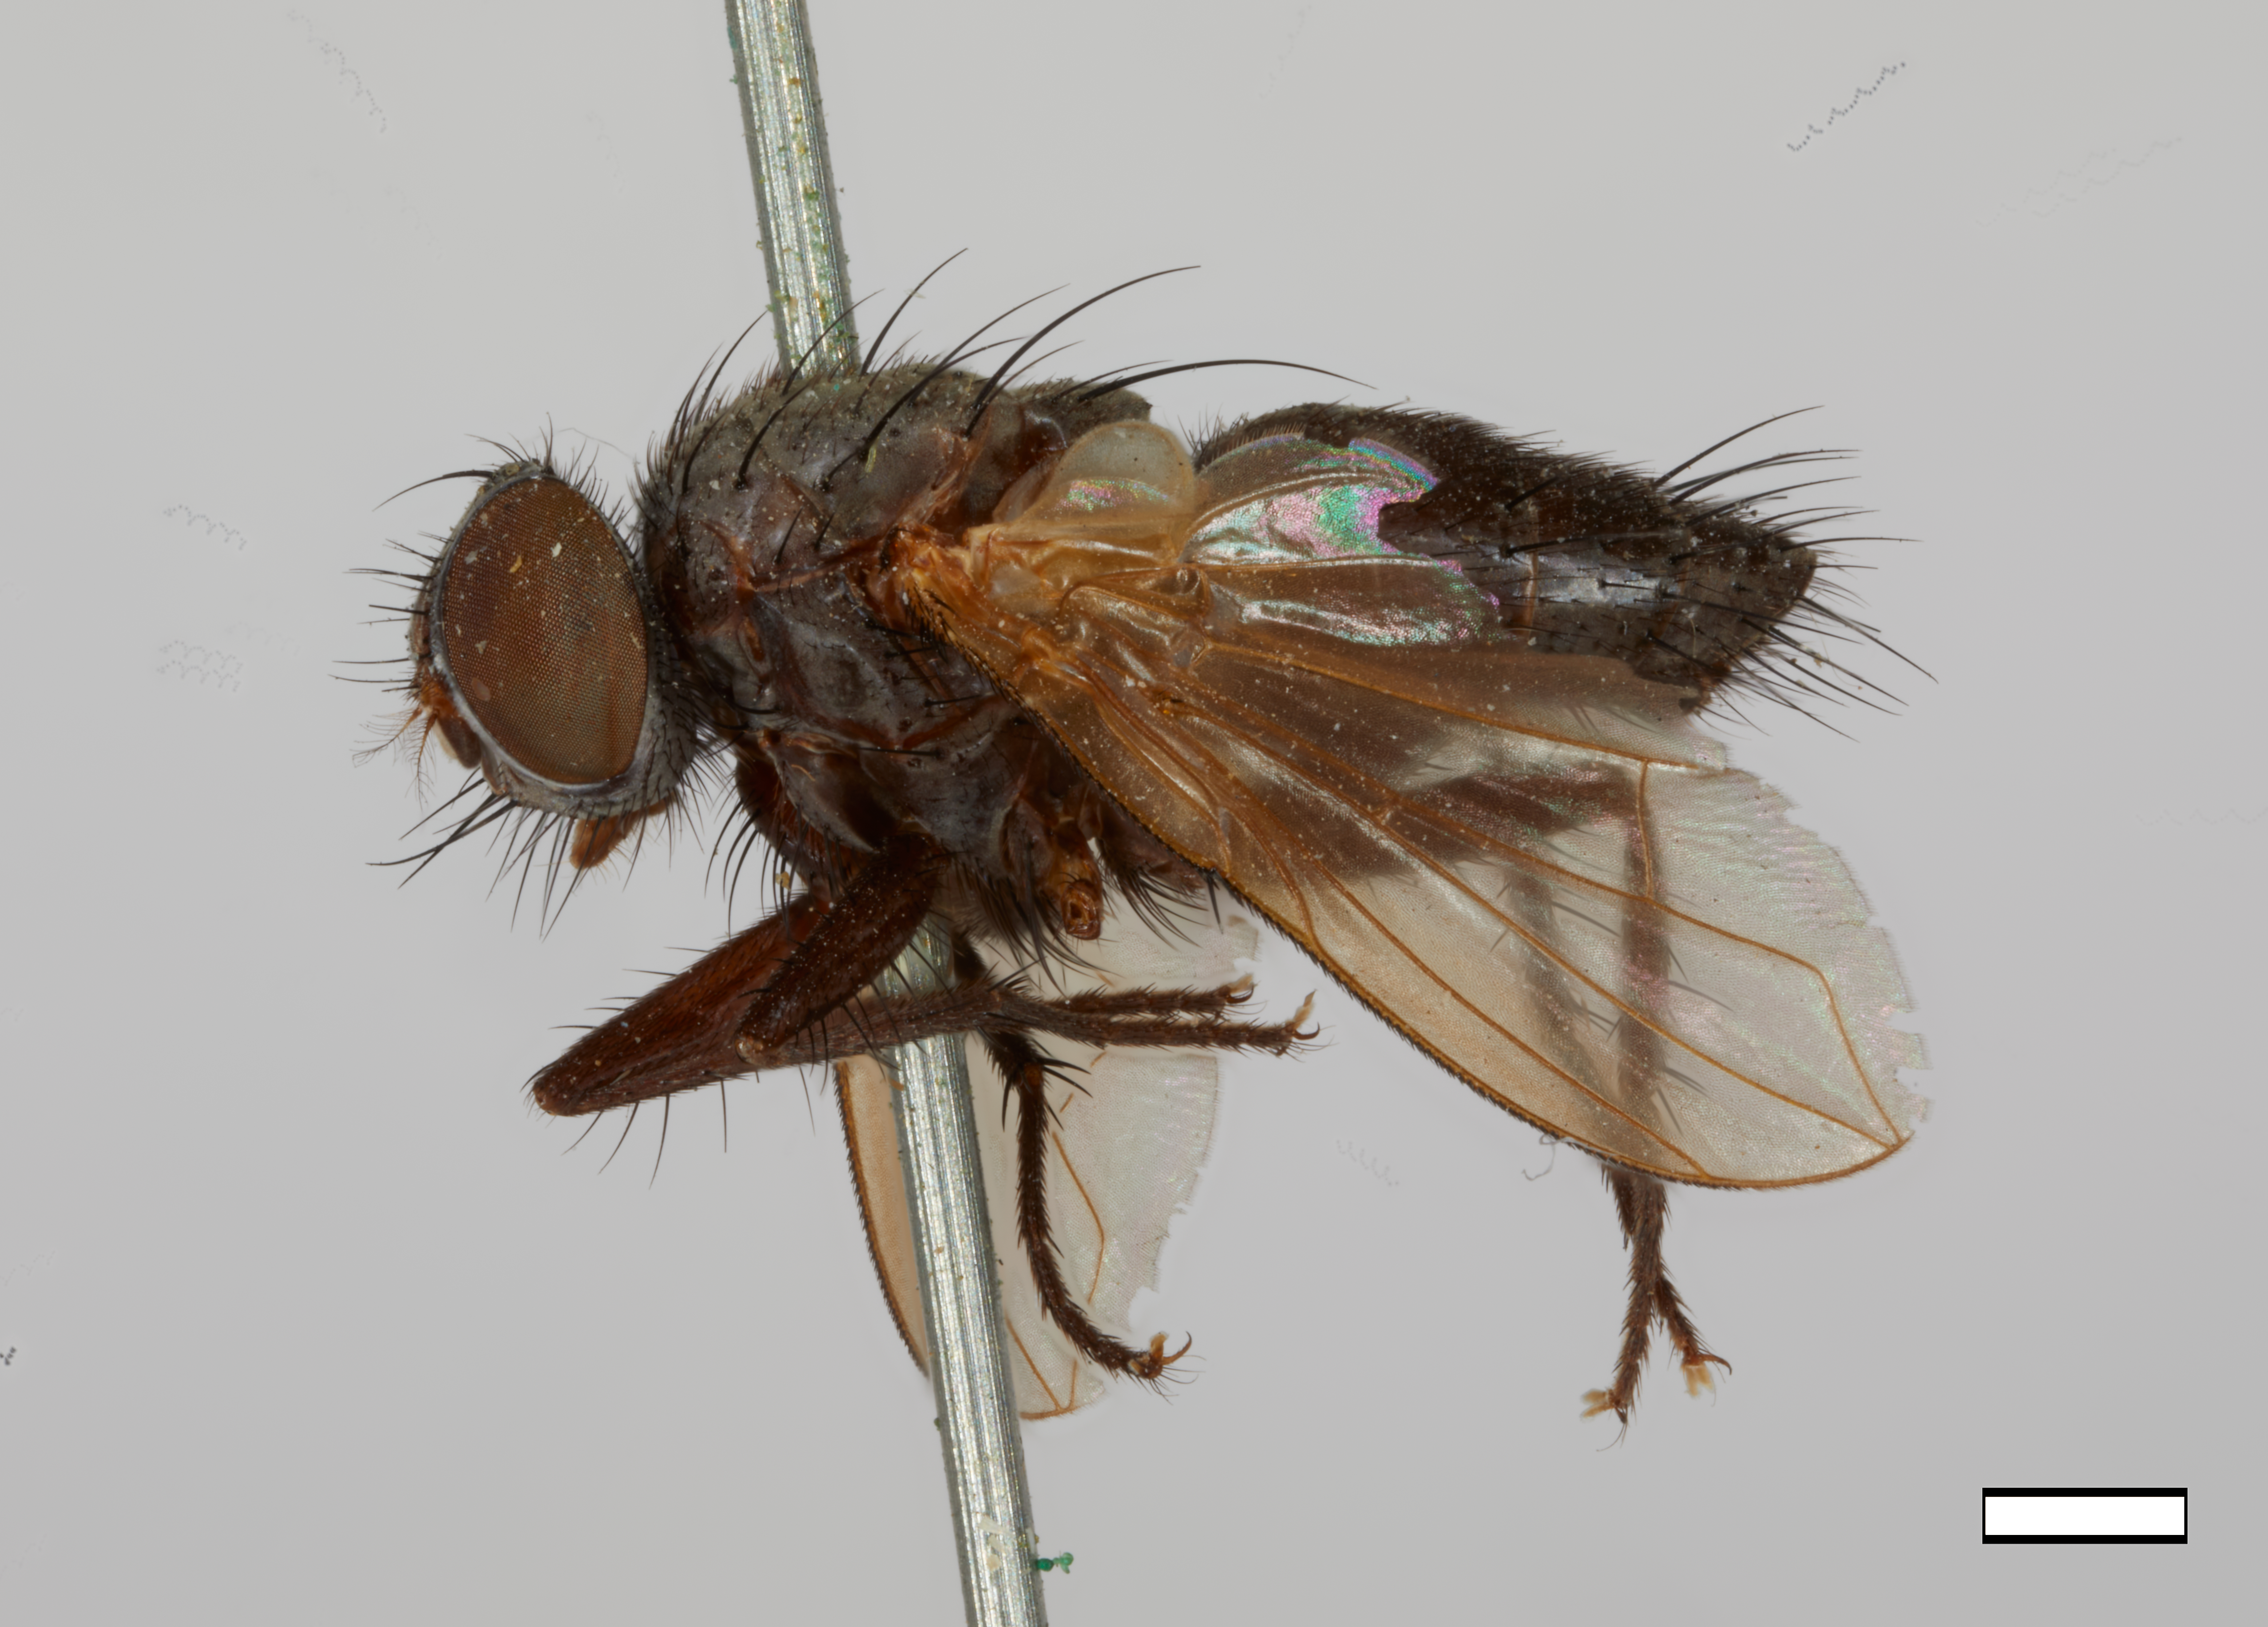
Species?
Chaetona grisea (also Melanomya grisea)
